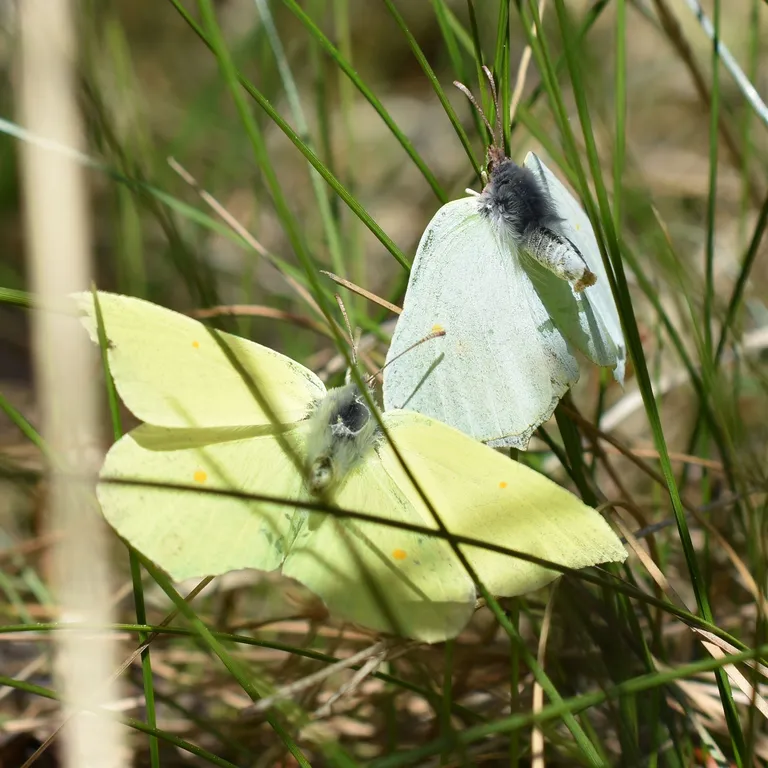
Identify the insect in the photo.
Gonepteryx rhamni
